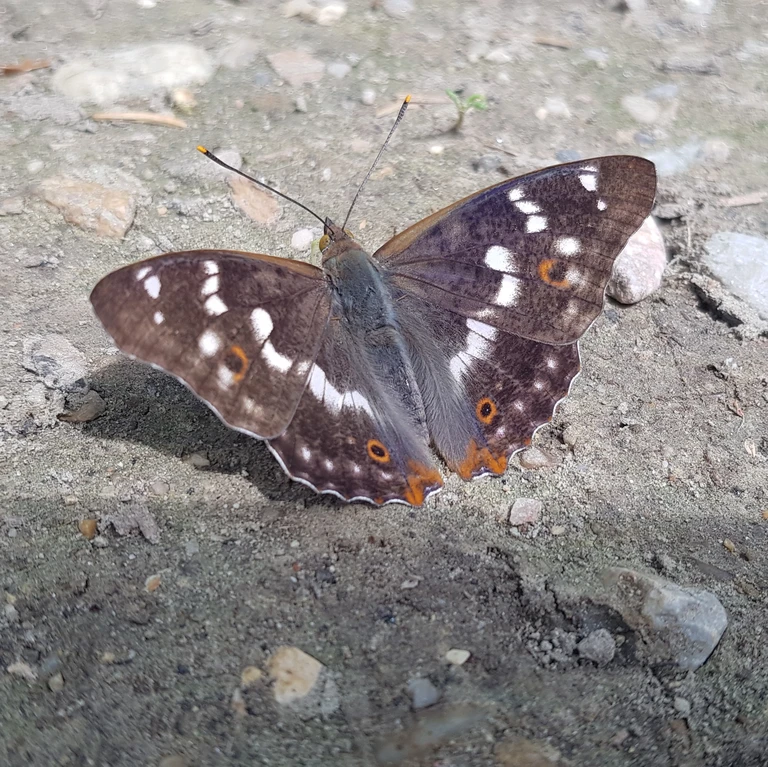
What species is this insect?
Apatura ilia
